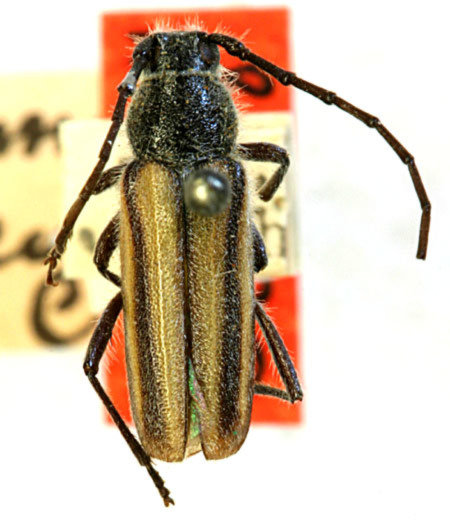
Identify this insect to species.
Amannus brevis (also Ammanus vittiger)
